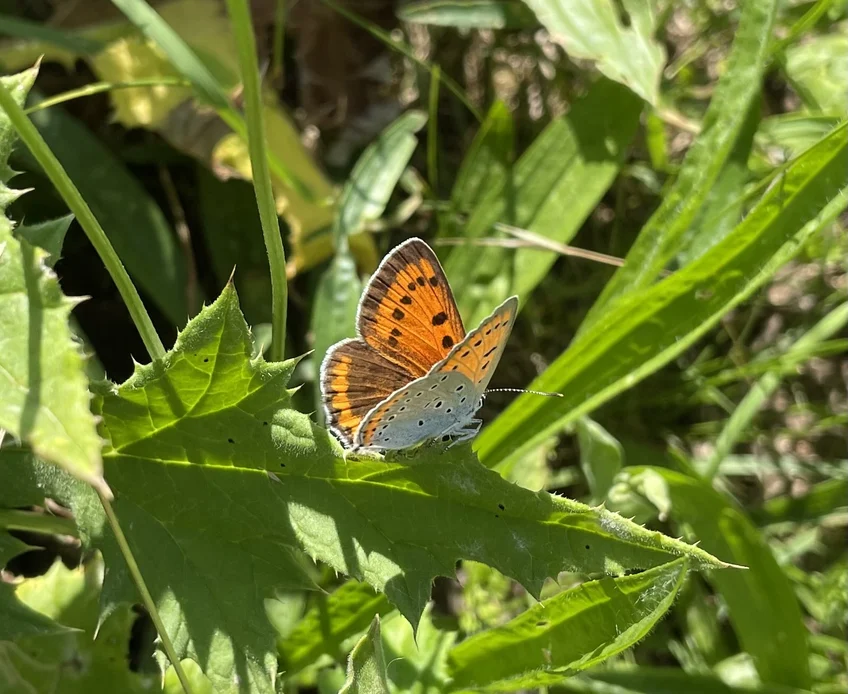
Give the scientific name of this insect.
Lycaena dispar
